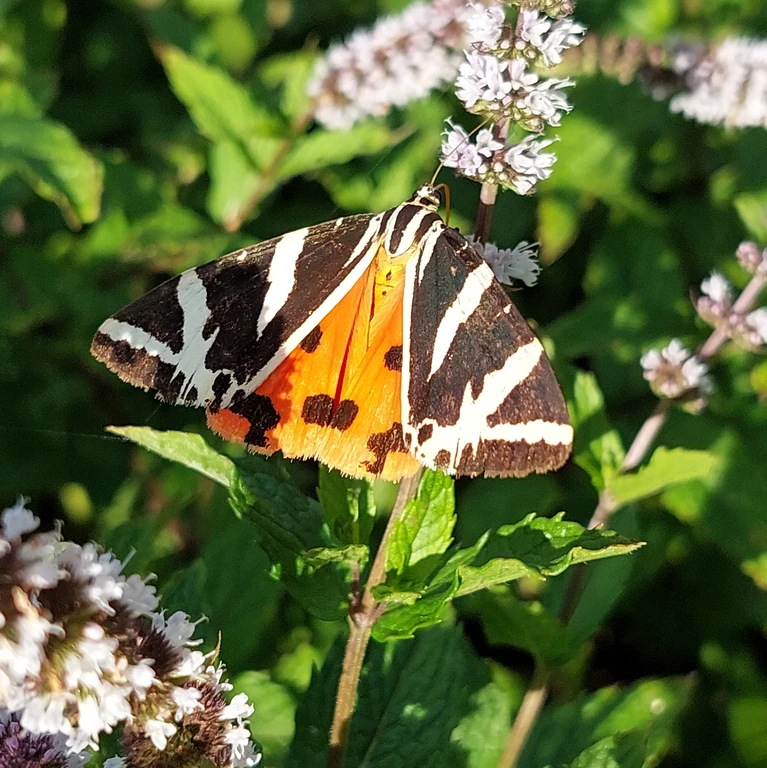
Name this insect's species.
Euplagia quadripunctaria
